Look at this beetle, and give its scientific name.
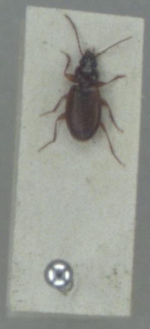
Trechus quadristriatus
